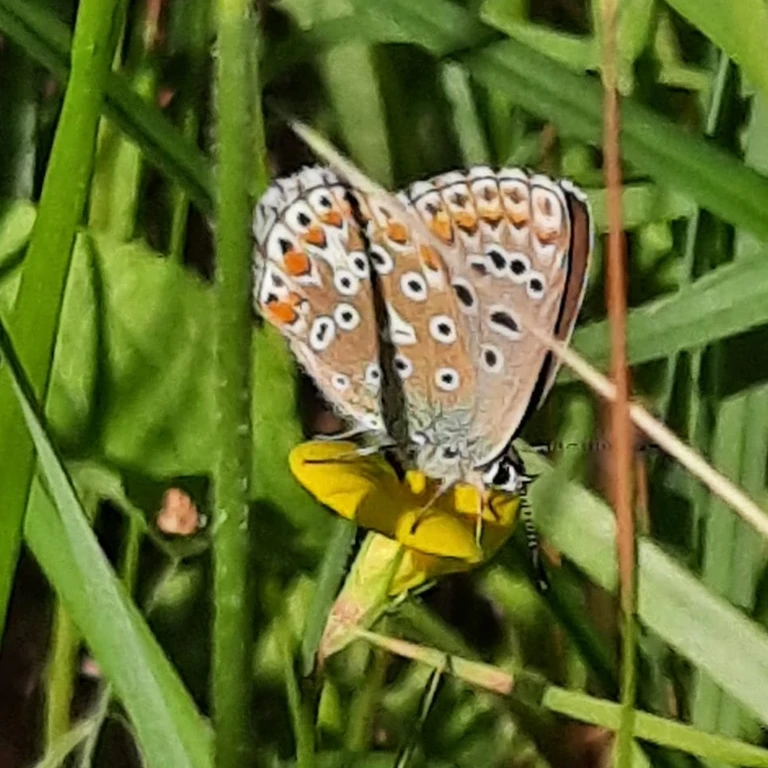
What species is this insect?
Lysandra bellargus
